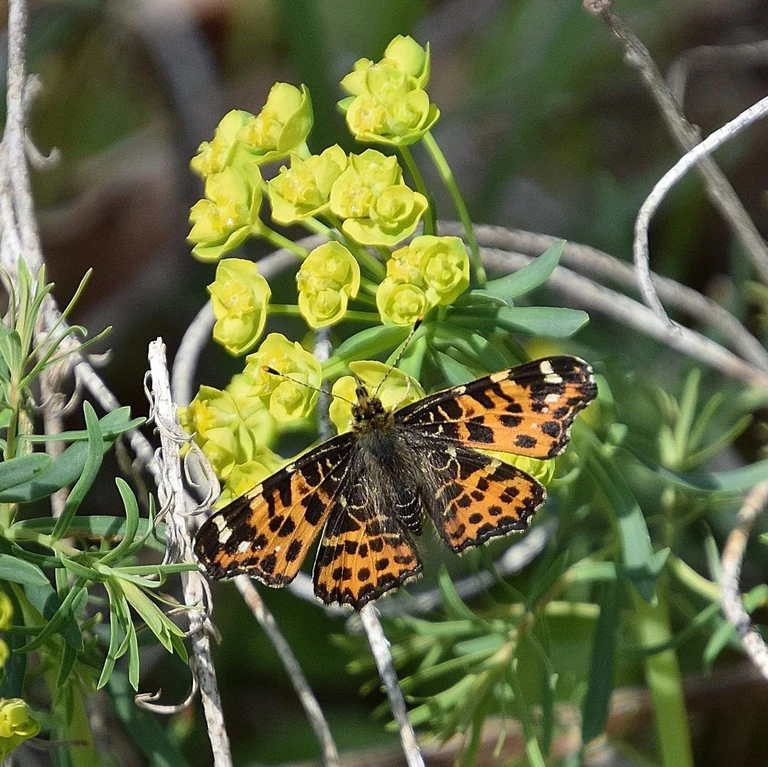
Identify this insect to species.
Araschnia levana
